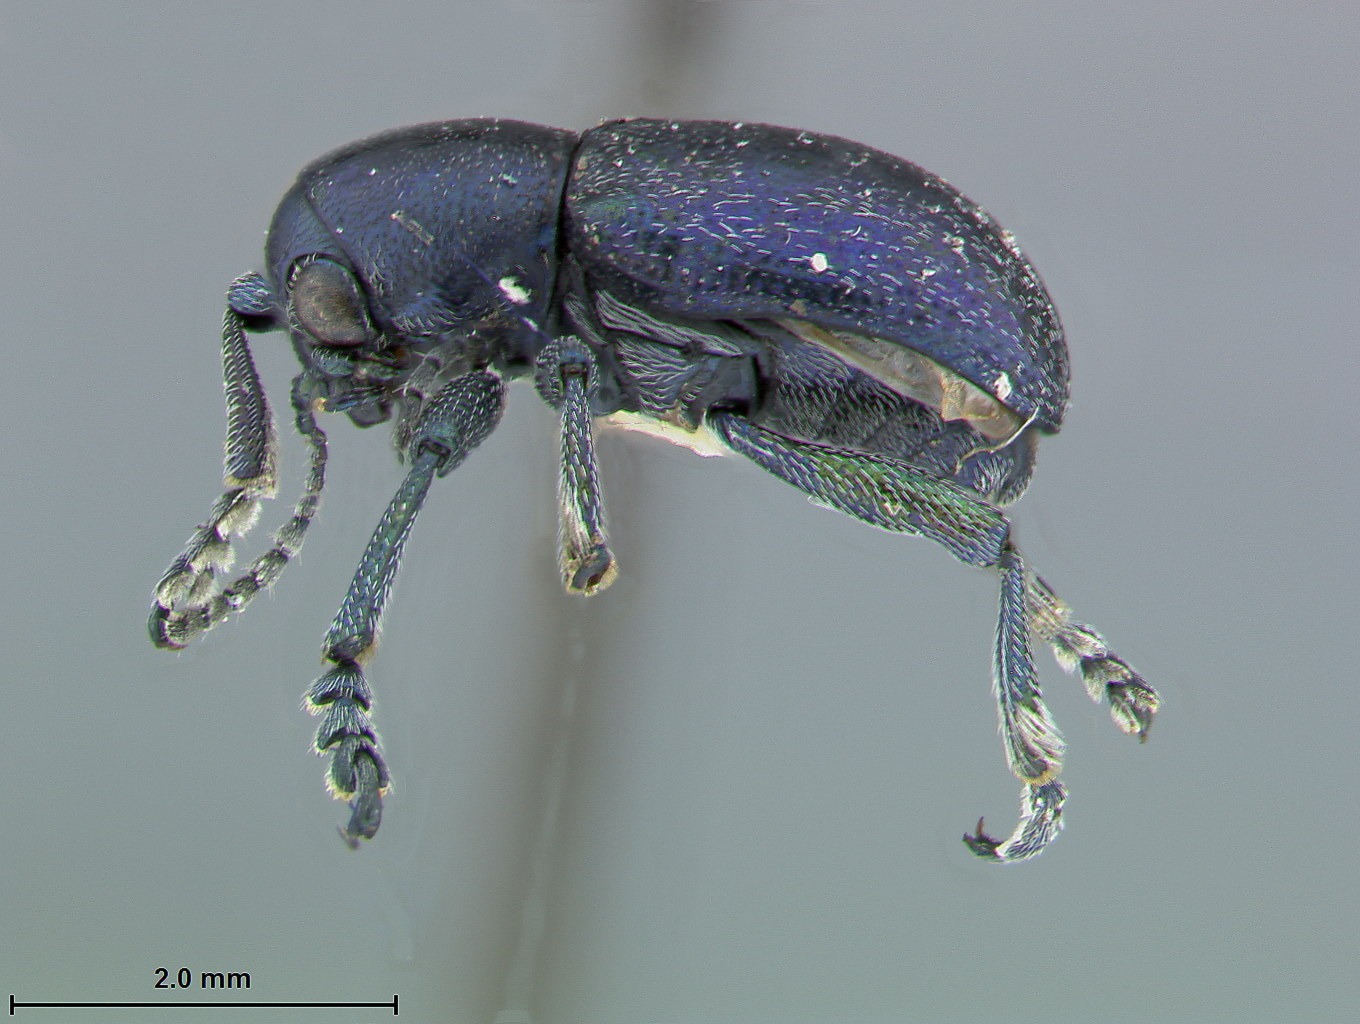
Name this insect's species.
Graphops barberi
